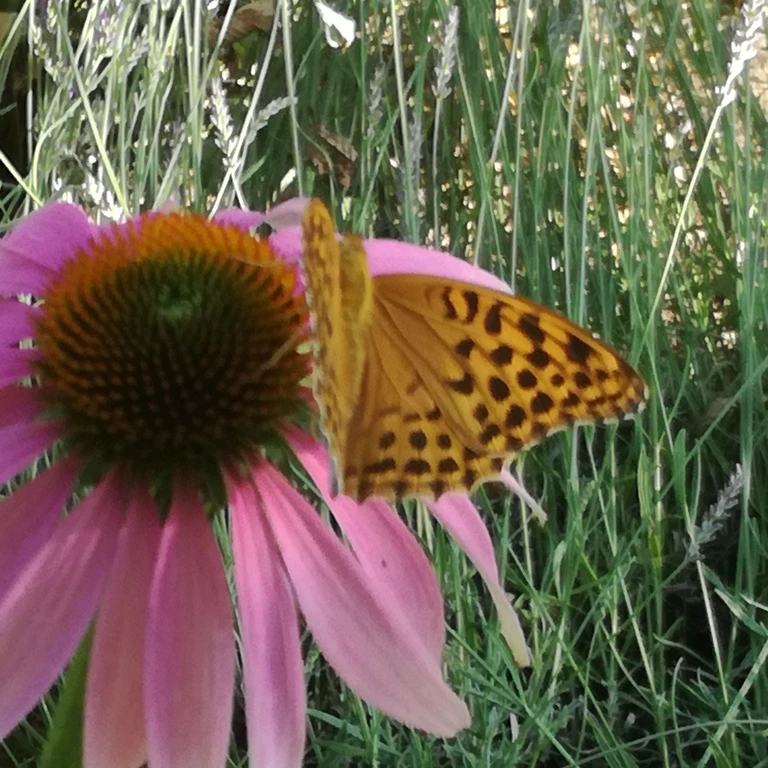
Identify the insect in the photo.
Argynnis paphia
